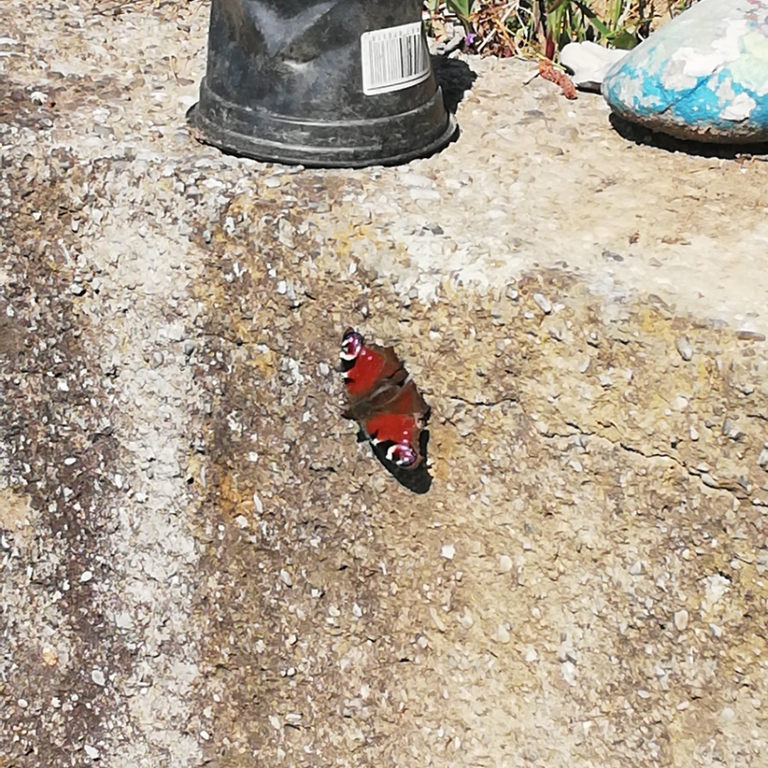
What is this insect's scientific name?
Aglais io
